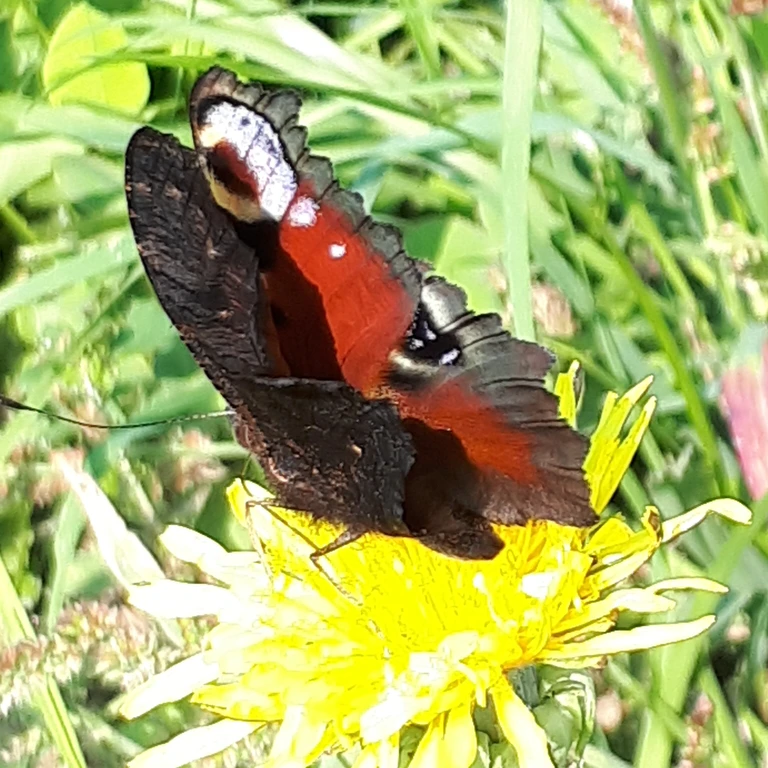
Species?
Aglais io
